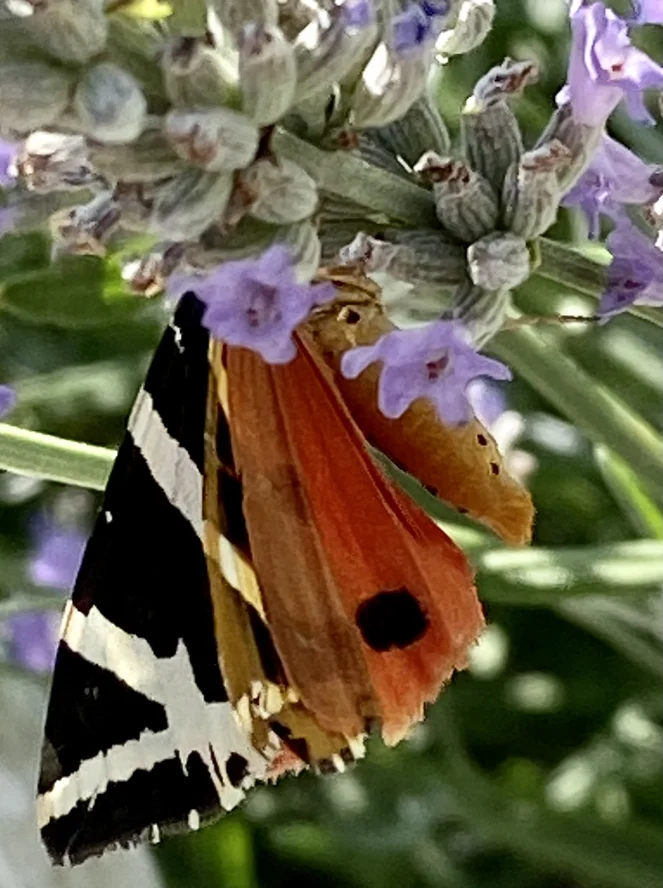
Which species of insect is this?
Euplagia quadripunctaria
